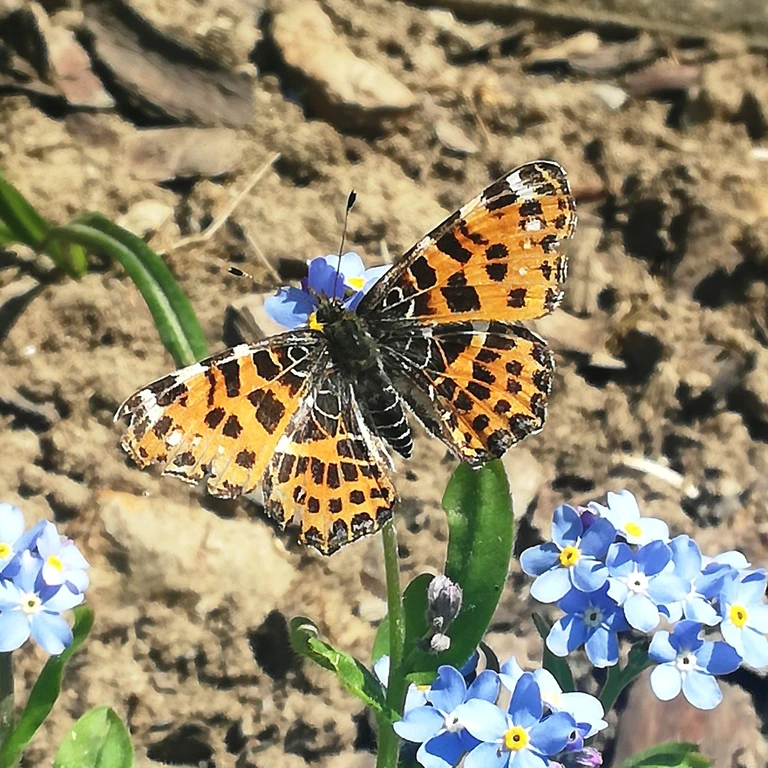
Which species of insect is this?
Araschnia levana
